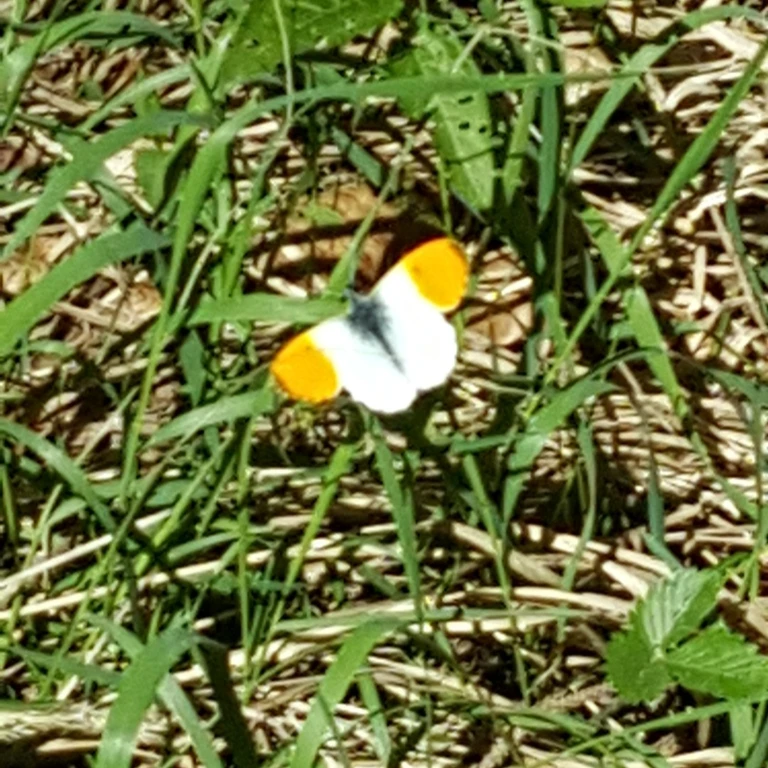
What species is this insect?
Anthocharis cardamines
